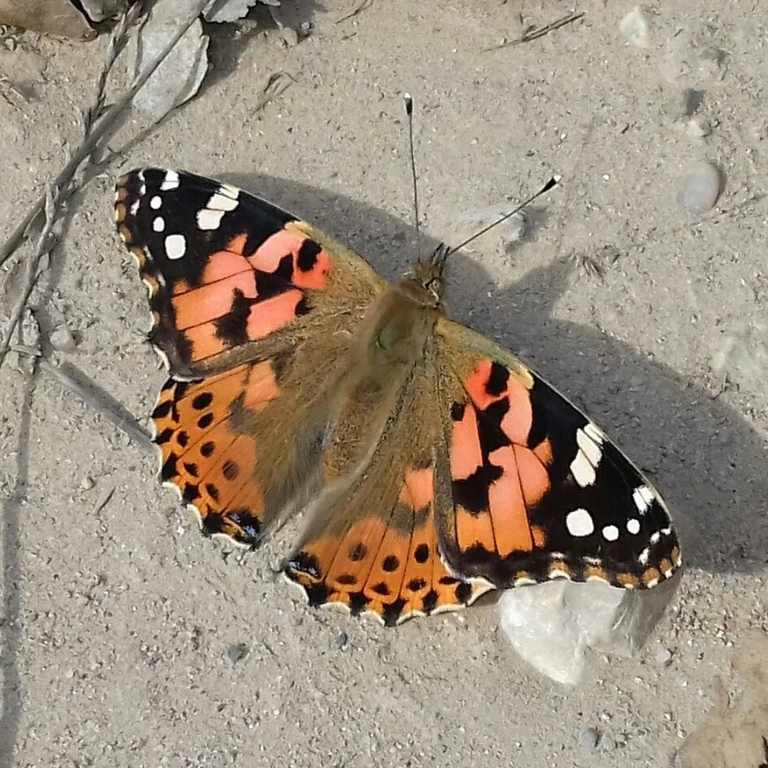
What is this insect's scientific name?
Vanessa cardui
